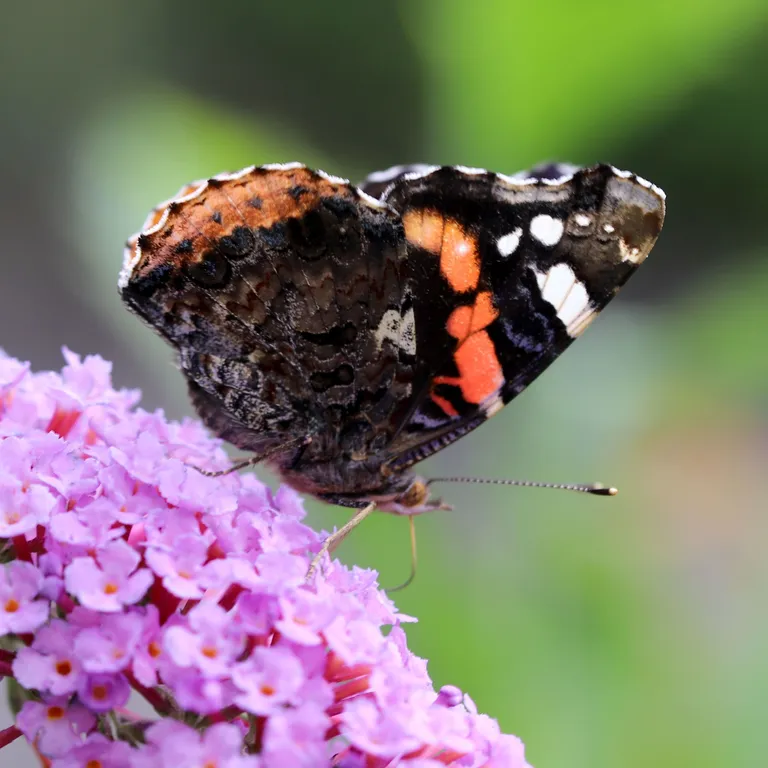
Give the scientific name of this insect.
Vanessa atalanta
